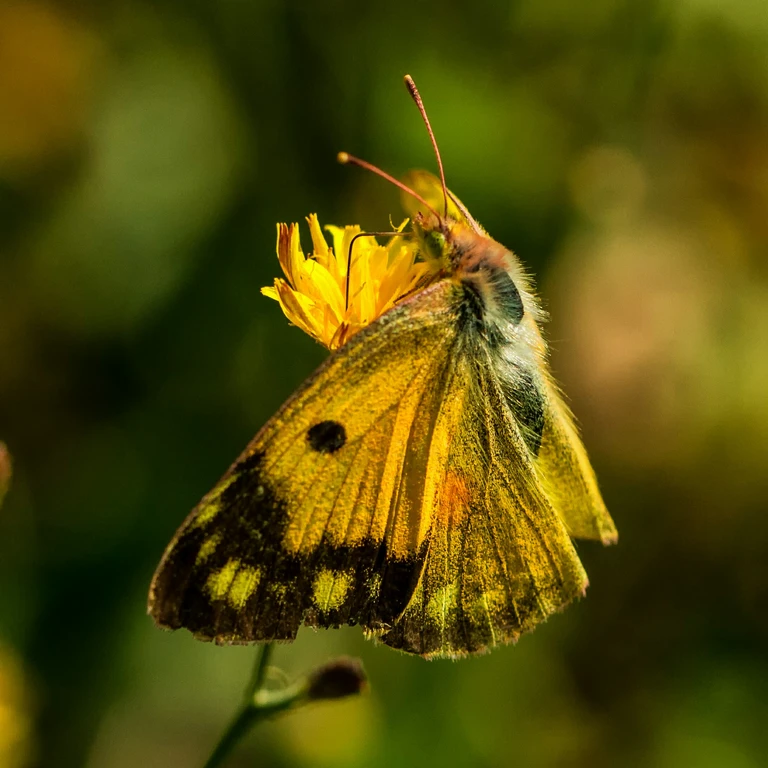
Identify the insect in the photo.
Colias croceus
